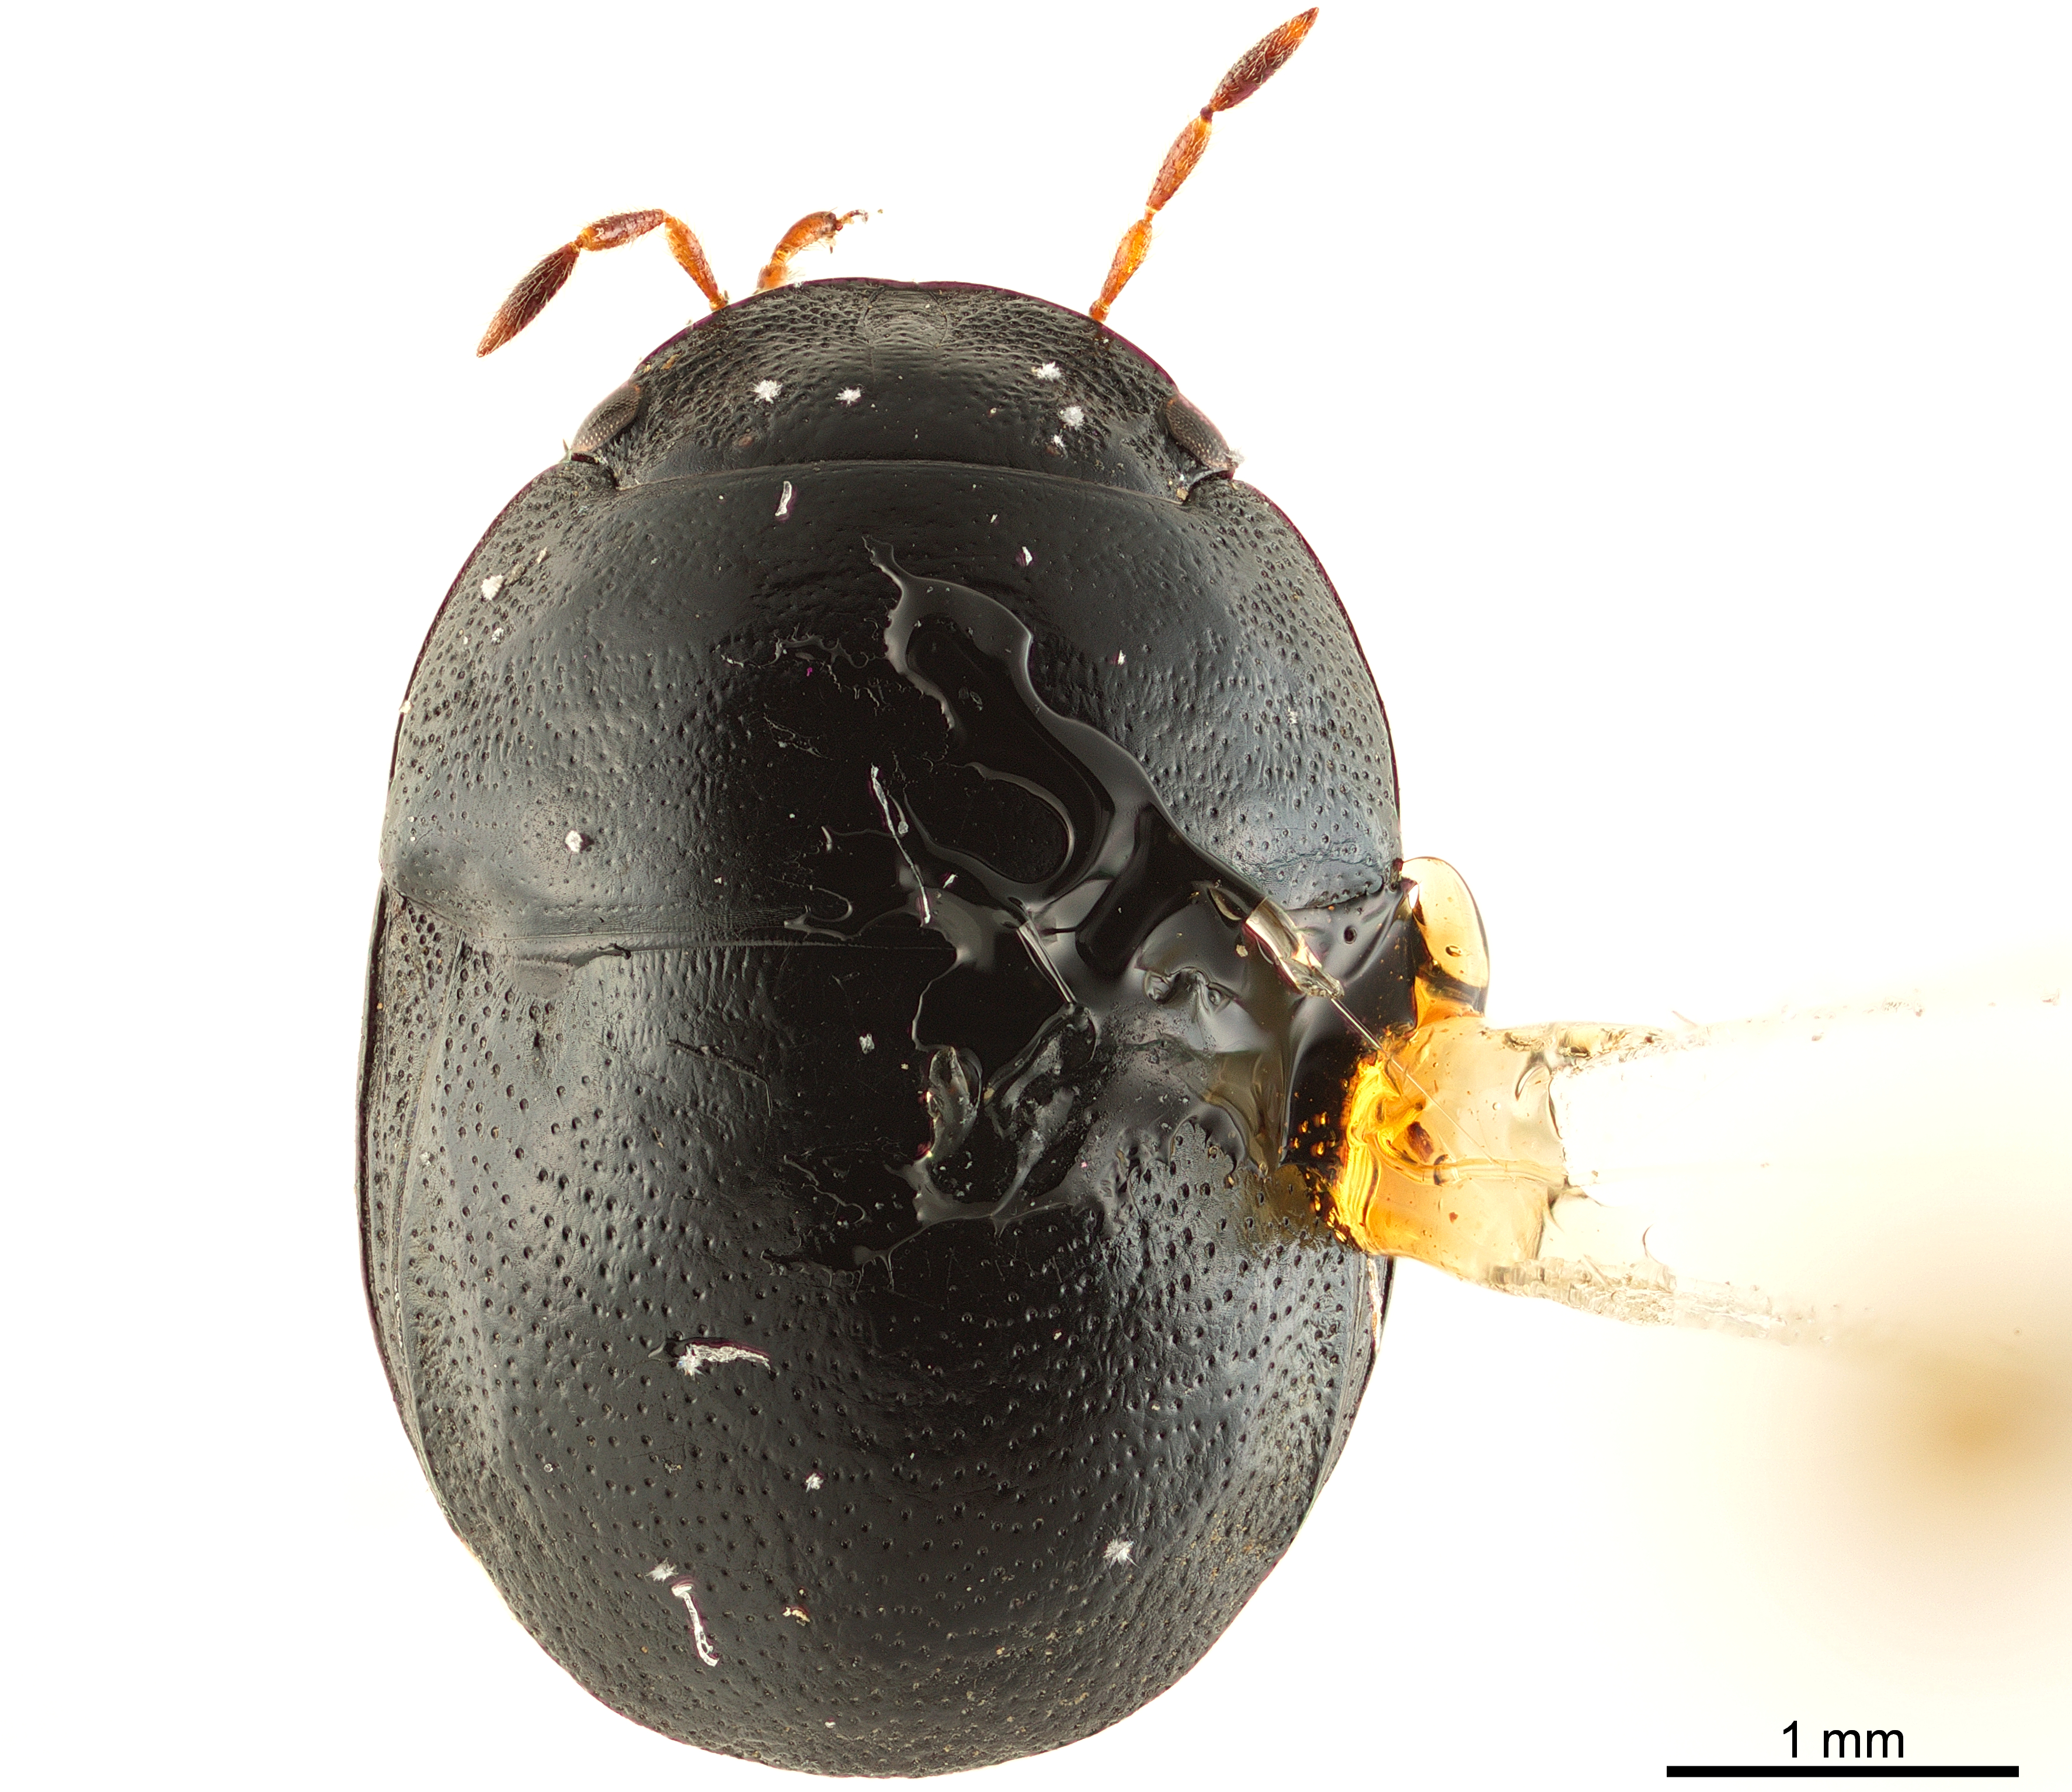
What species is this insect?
Alkindus atratus
